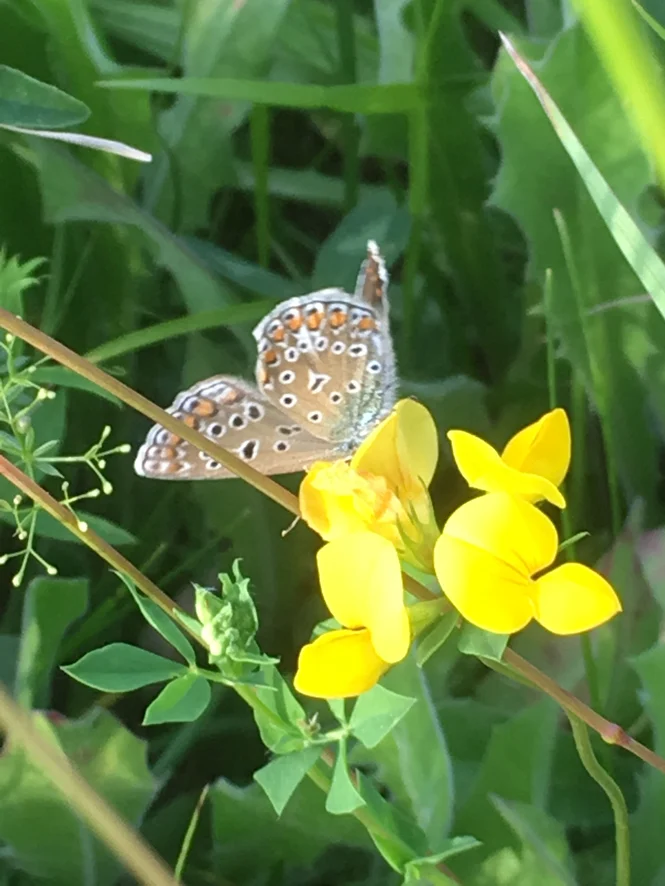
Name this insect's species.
Polyommatus icarus
